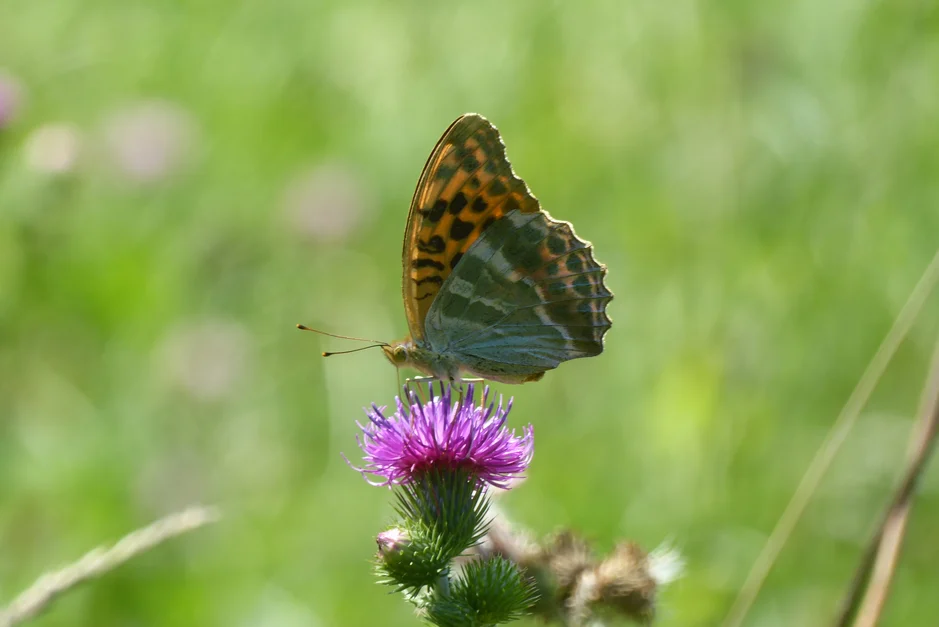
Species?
Argynnis paphia
